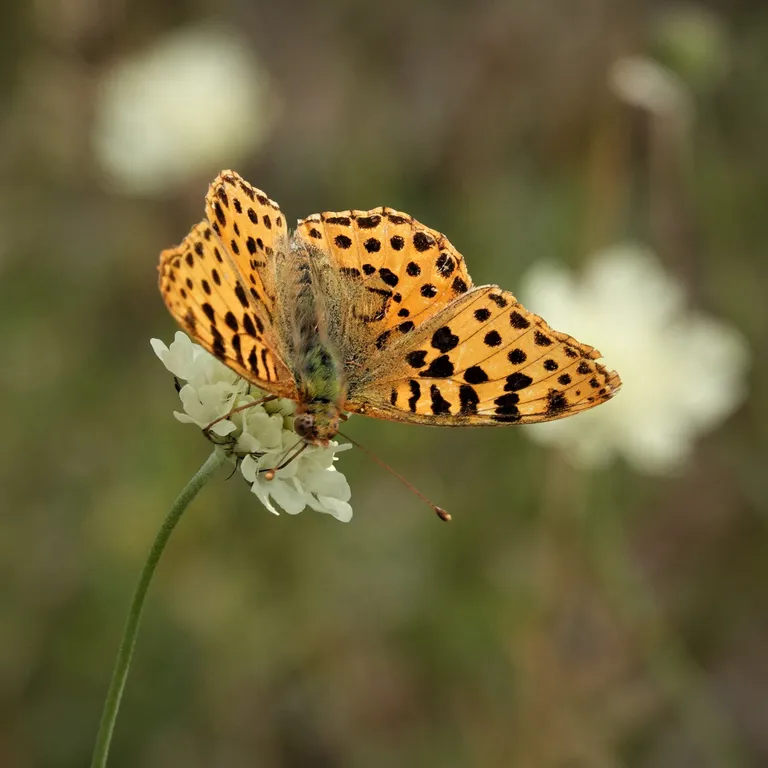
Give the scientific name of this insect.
Issoria lathonia
